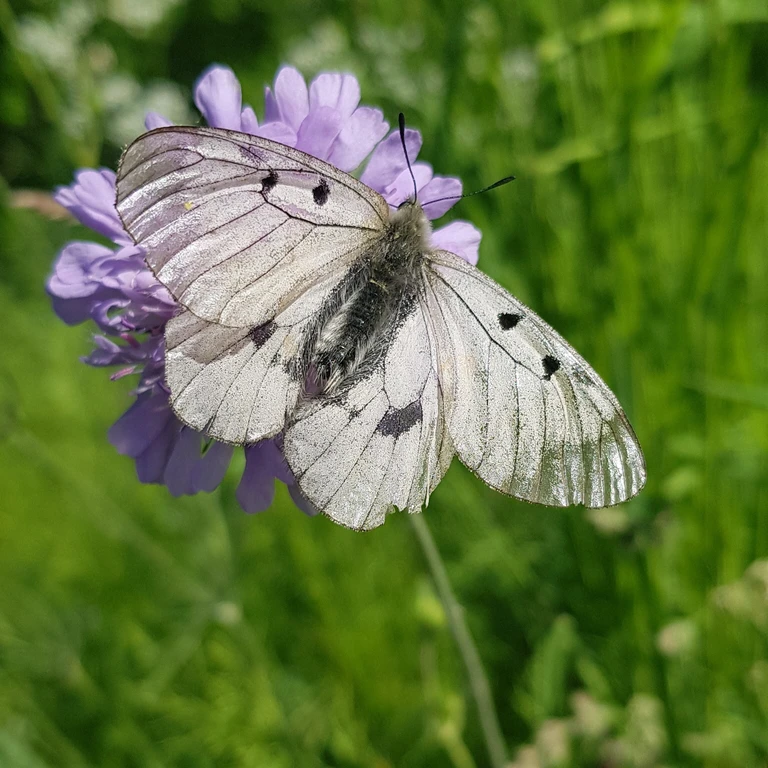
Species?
Parnassius mnemosyne
